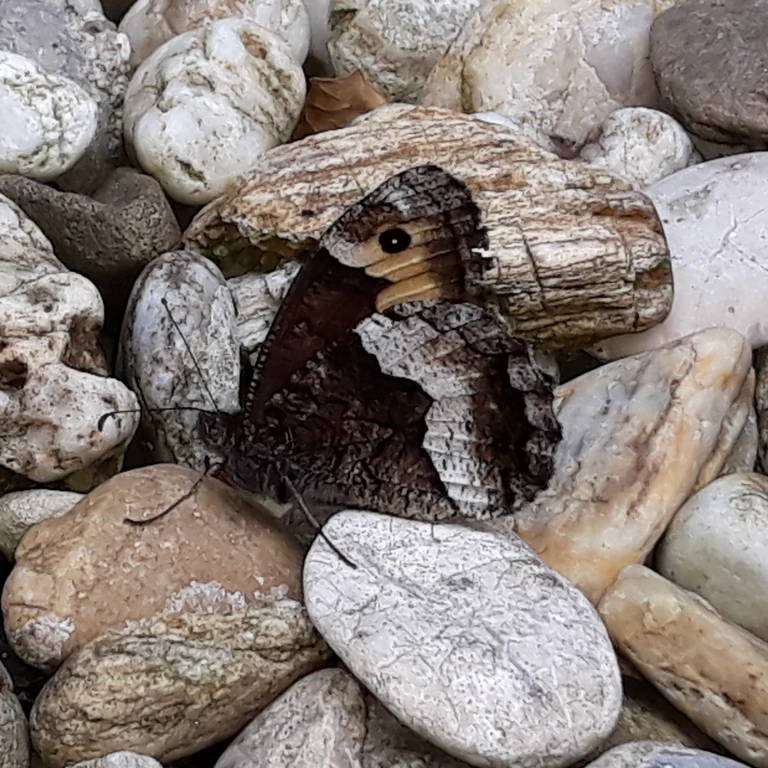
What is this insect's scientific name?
Hipparchia alcyone
